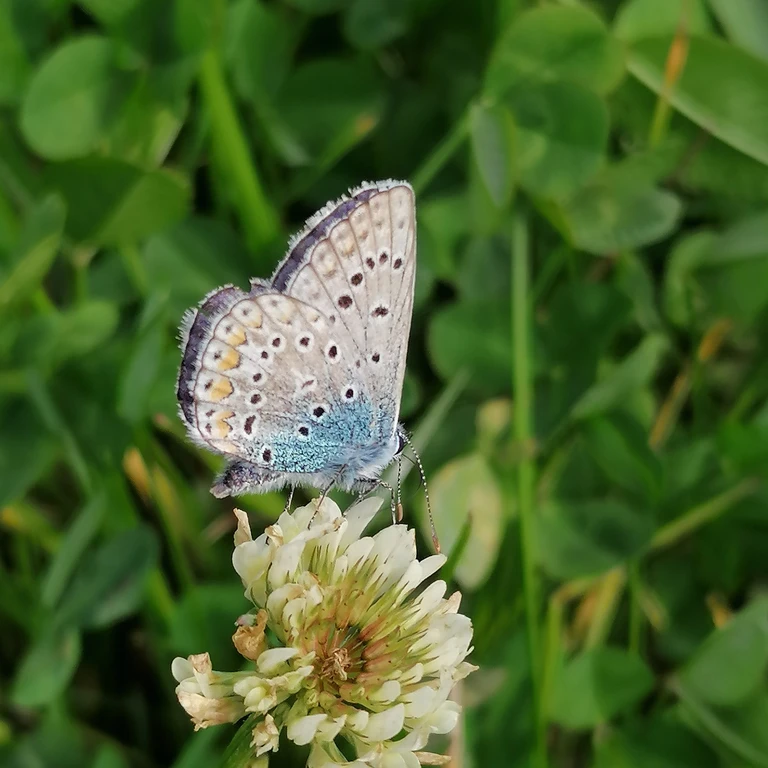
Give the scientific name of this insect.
Polyommatus icarus
